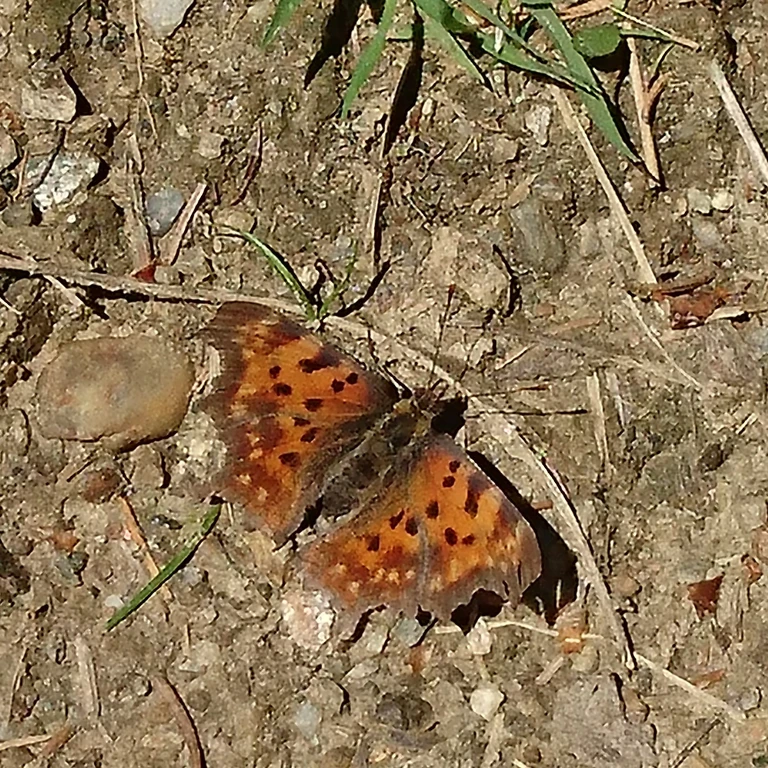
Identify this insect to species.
Polygonia c-album
